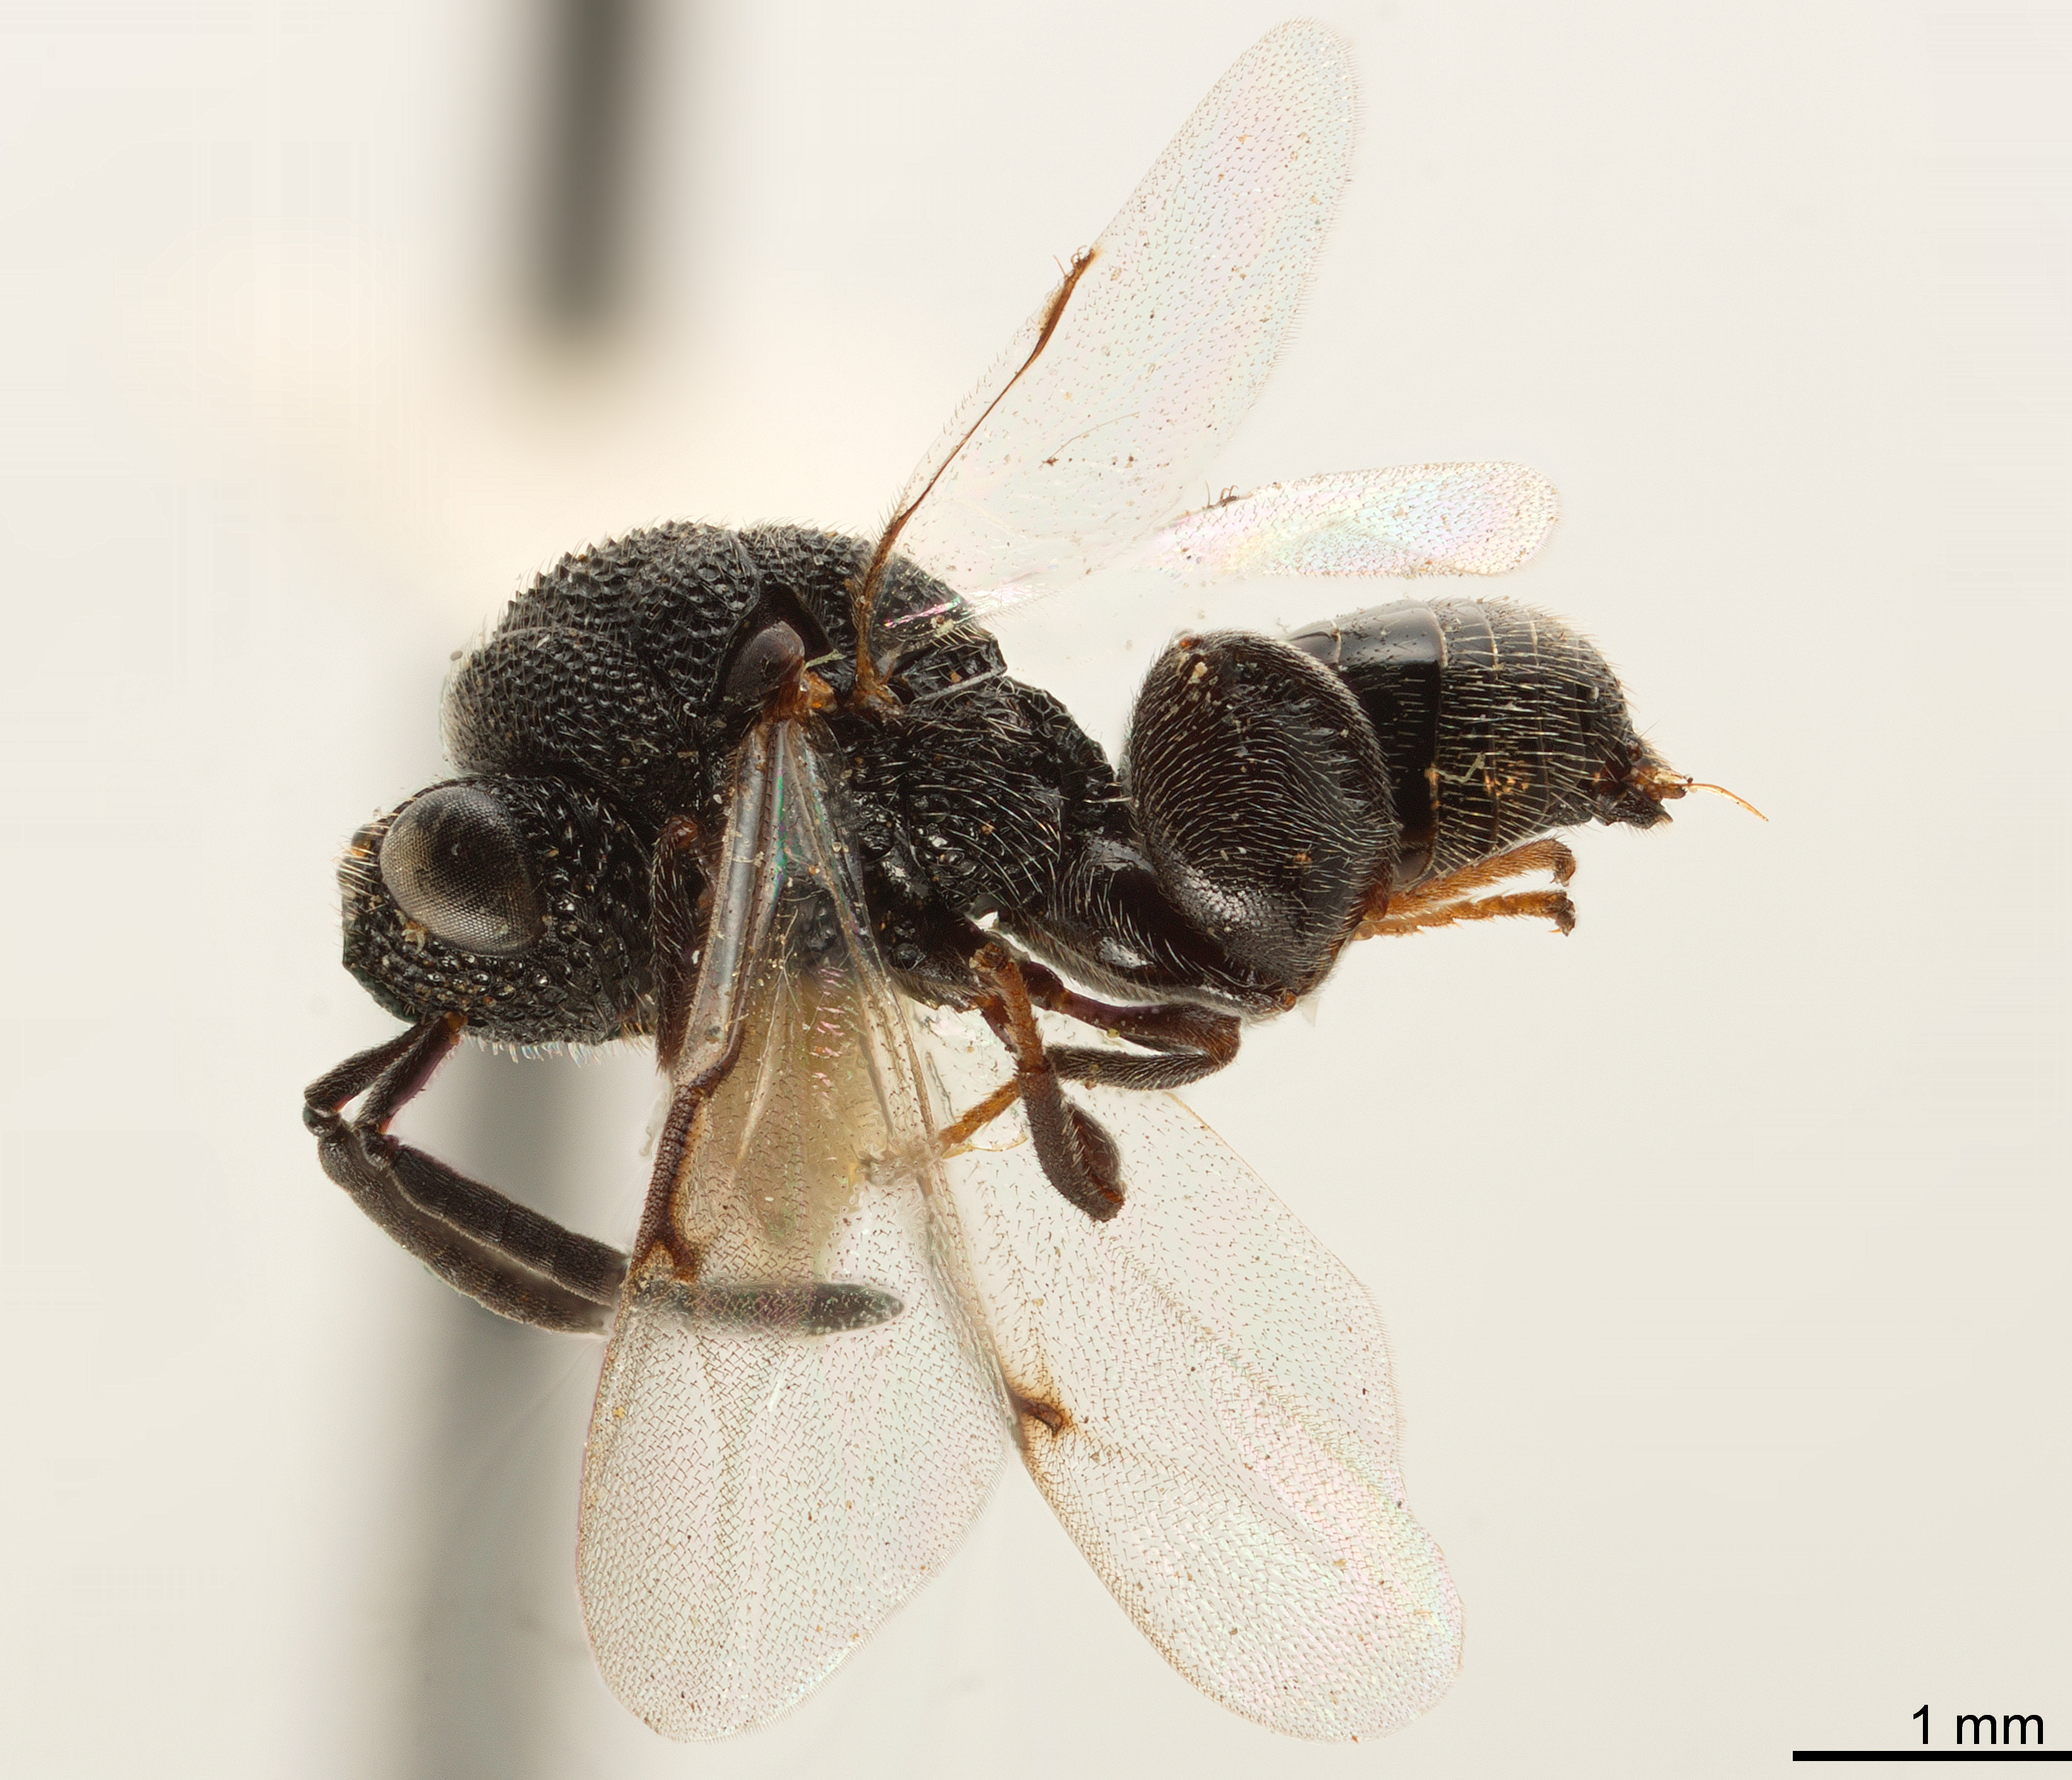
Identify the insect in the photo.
Trigonura pini
